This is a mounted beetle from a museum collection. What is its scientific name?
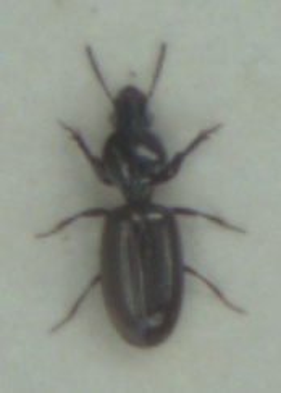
Dyschirius salinus
